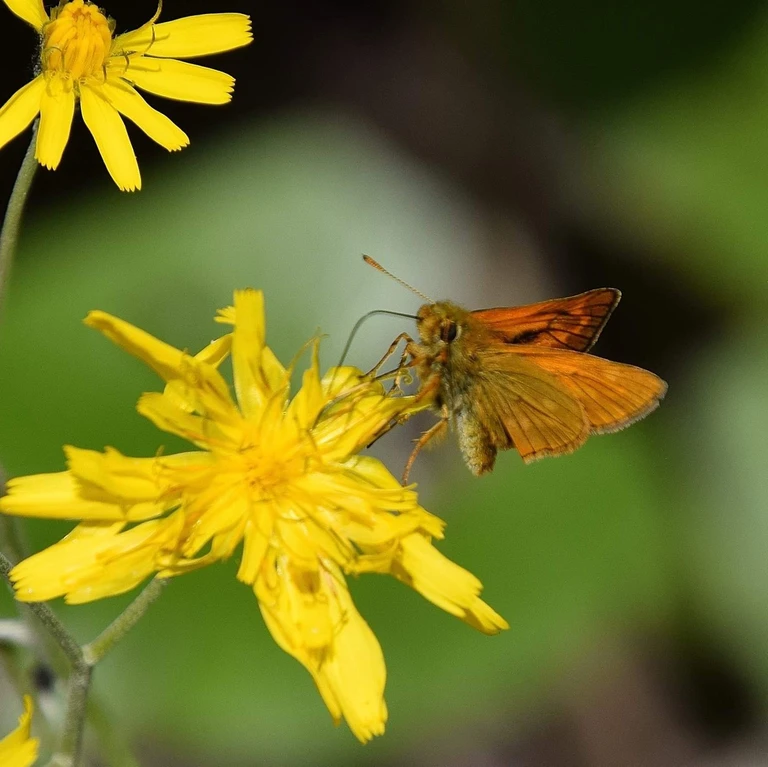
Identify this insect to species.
Ochlodes sylvanus (also Ochlodes venata)
